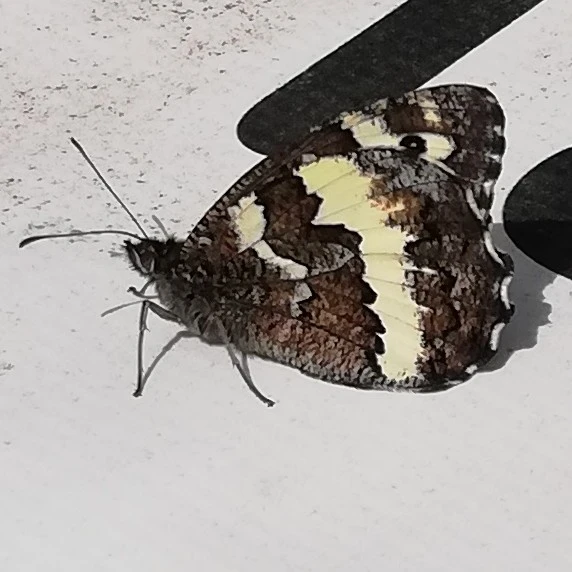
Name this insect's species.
Brintesia circe
